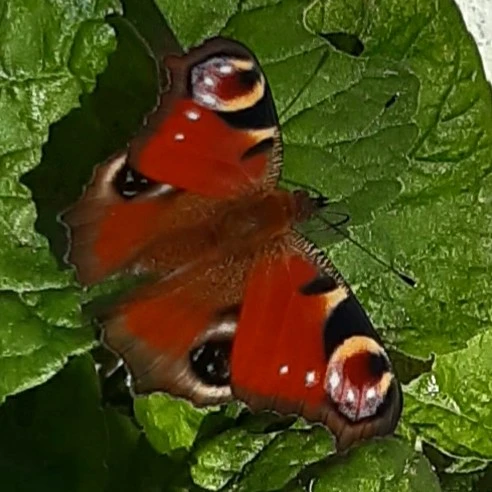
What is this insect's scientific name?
Aglais io
